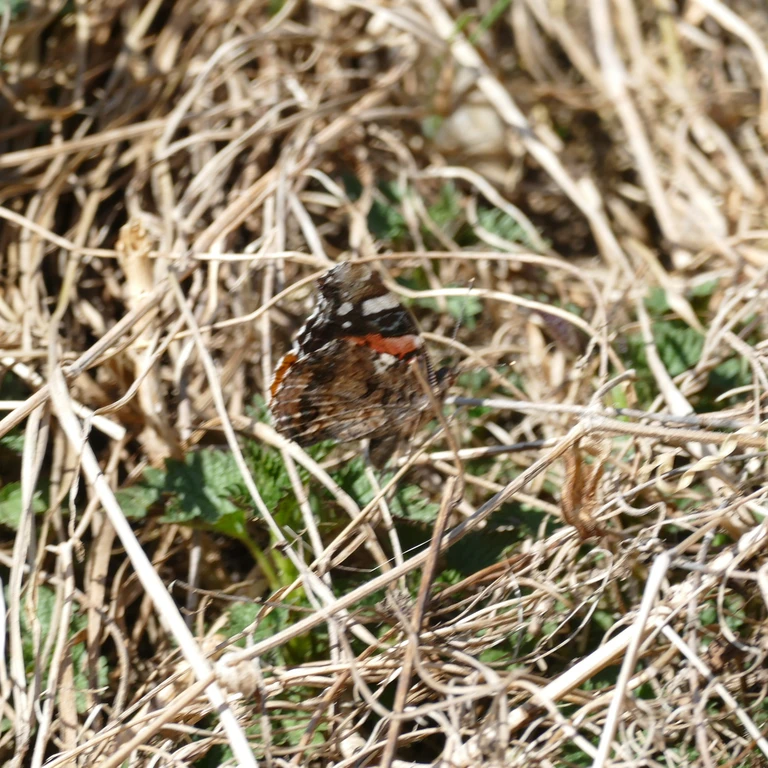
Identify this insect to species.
Vanessa atalanta
